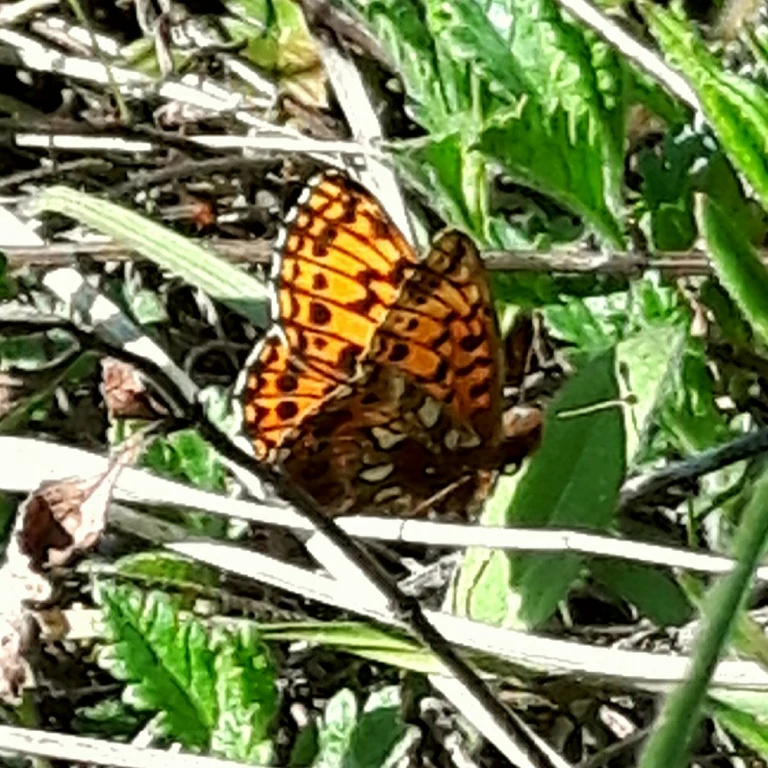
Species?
Boloria dia
